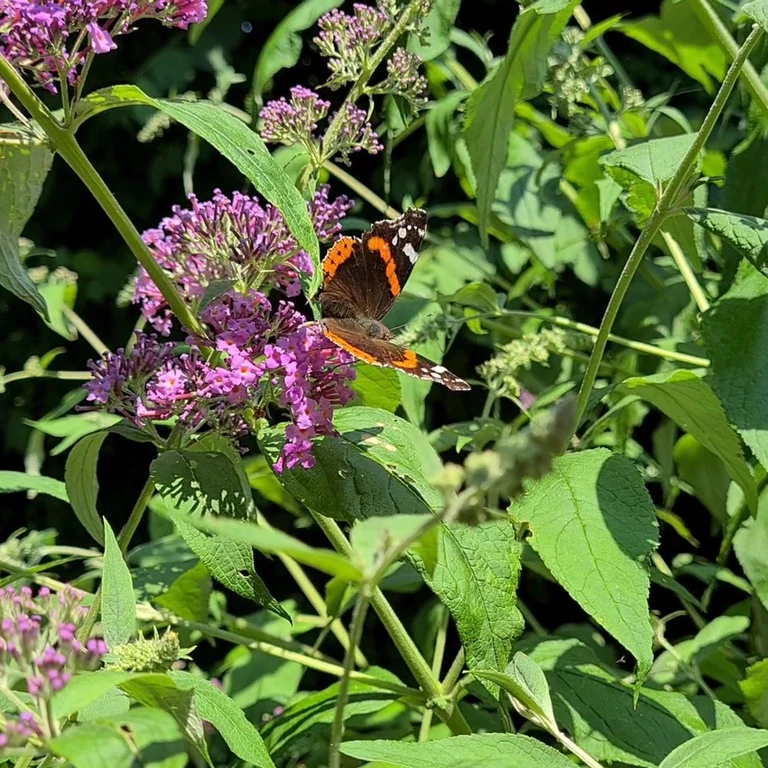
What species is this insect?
Vanessa atalanta
